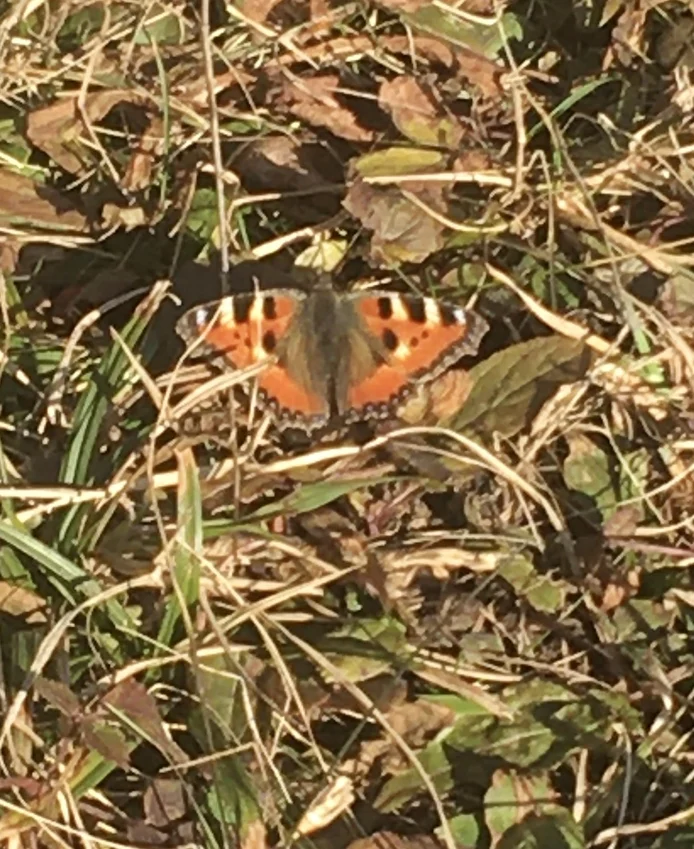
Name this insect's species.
Aglais urticae
